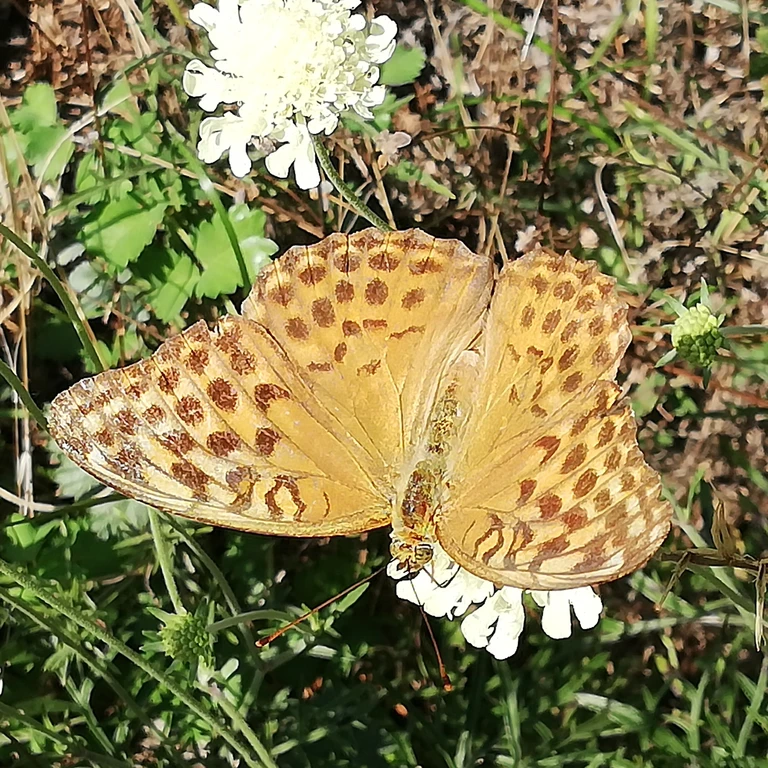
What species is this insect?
Argynnis paphia
